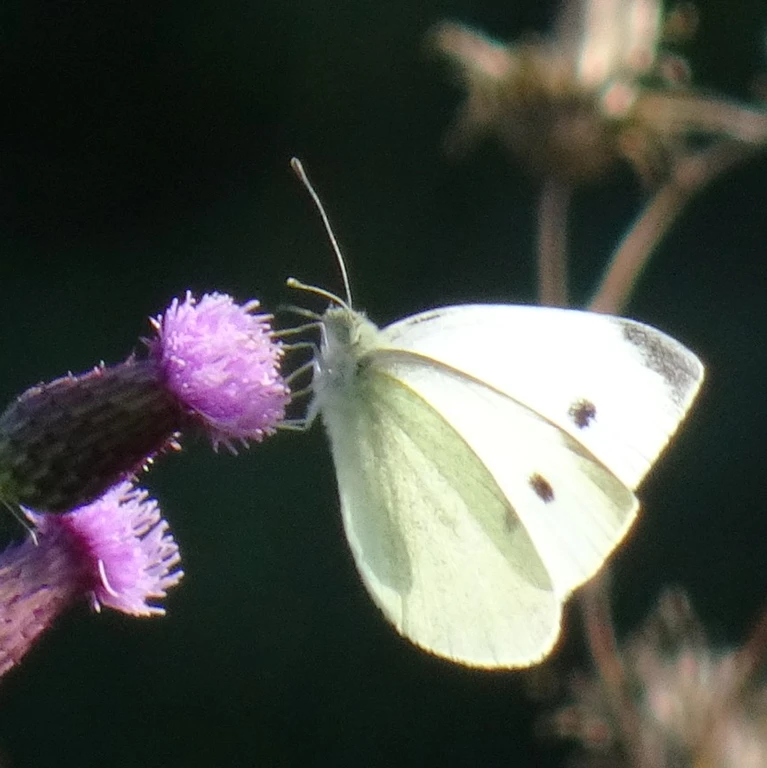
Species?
Pieris rapae
